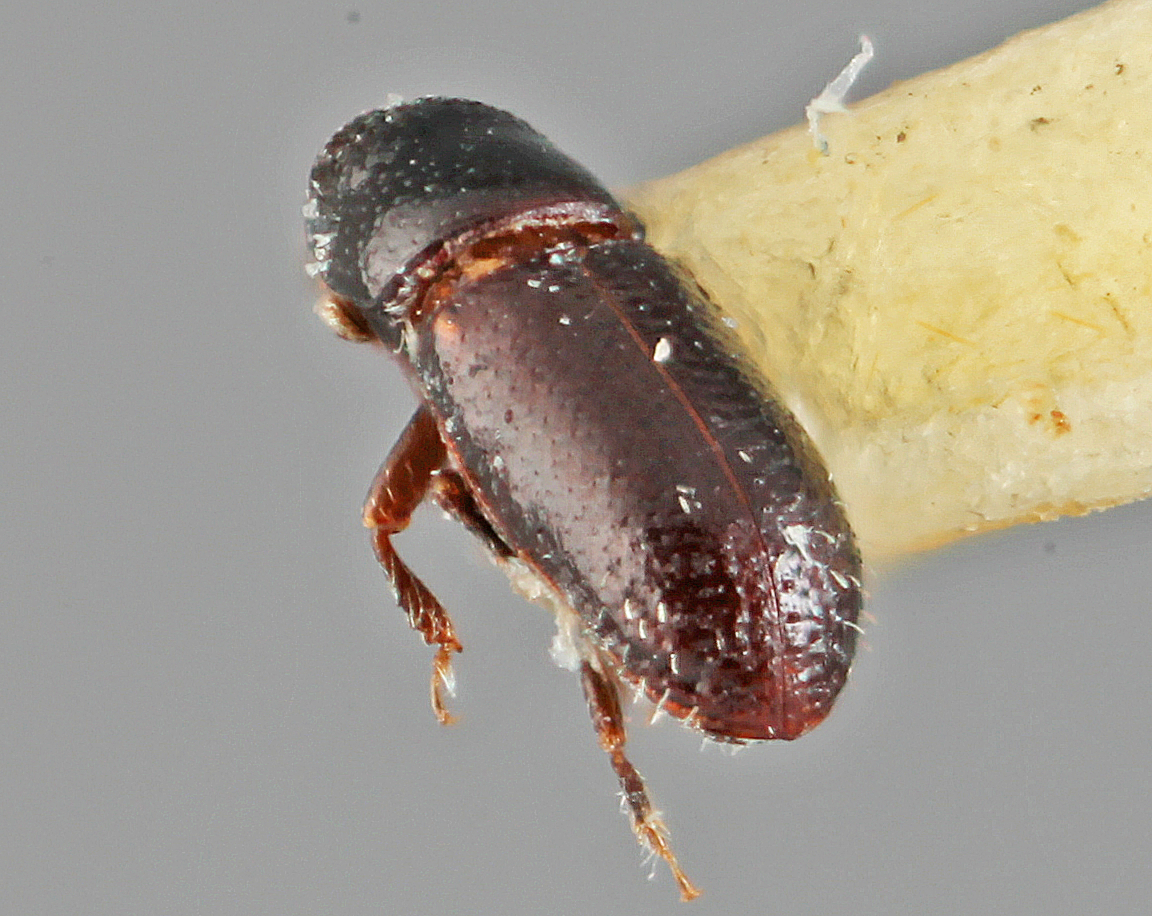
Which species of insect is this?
Eidophelus atomus
